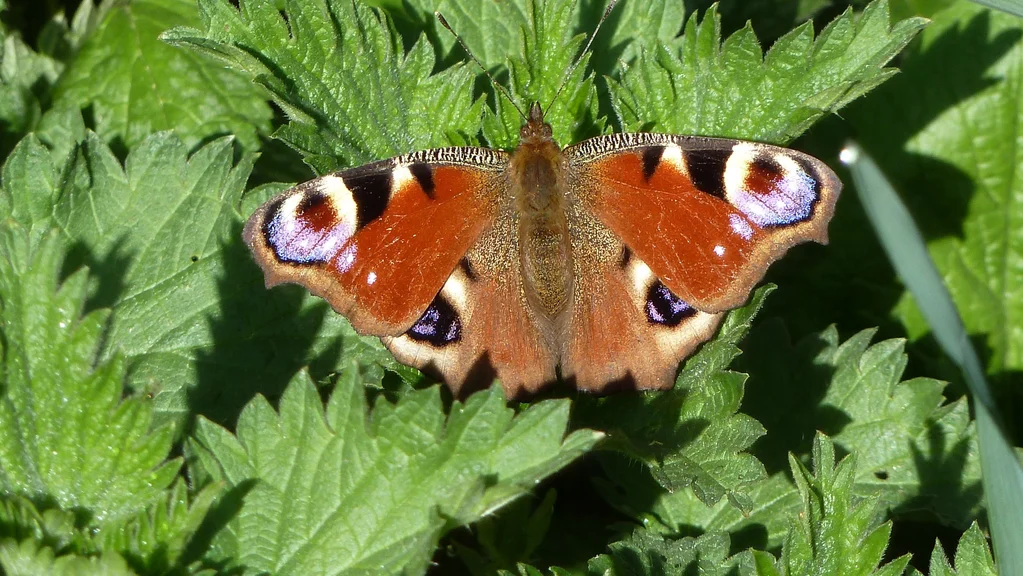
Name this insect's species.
Aglais io
